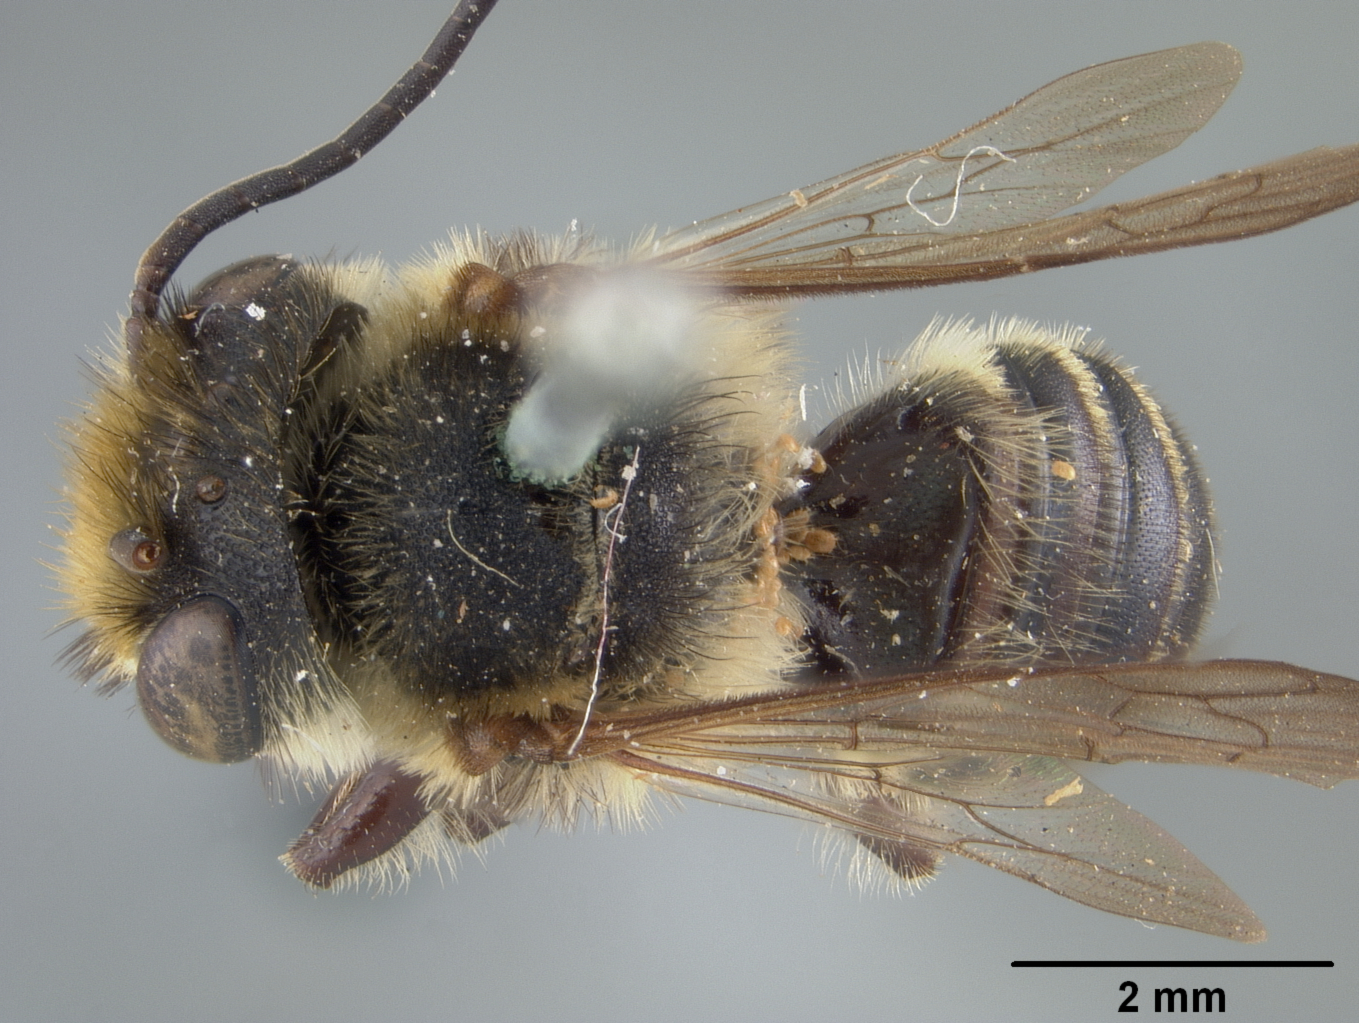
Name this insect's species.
Megachile minima
